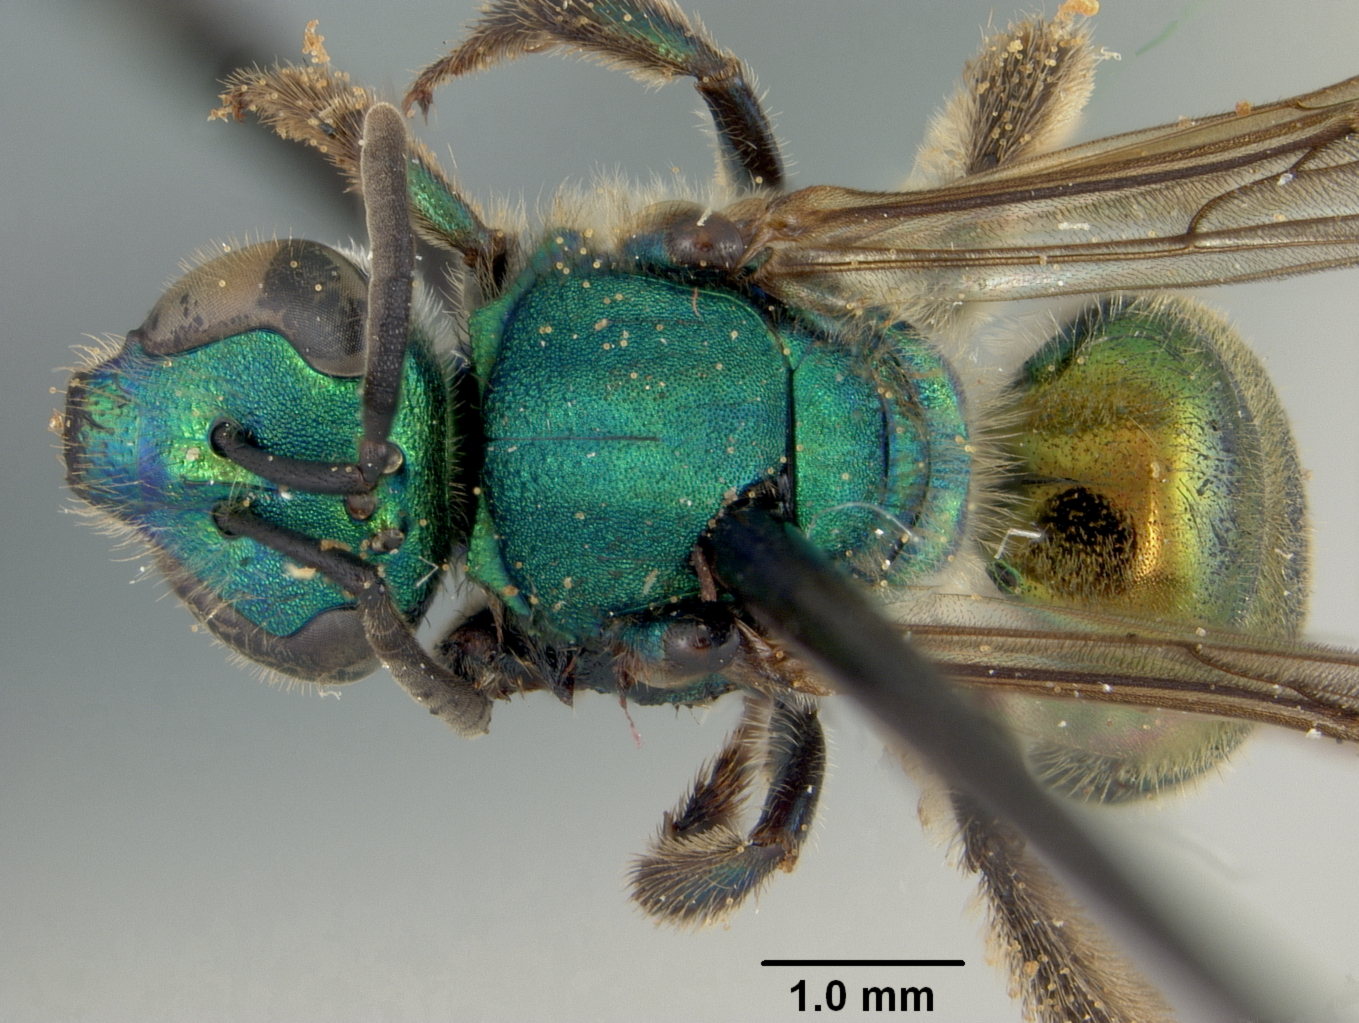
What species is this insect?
Augochlora cupreotincta
